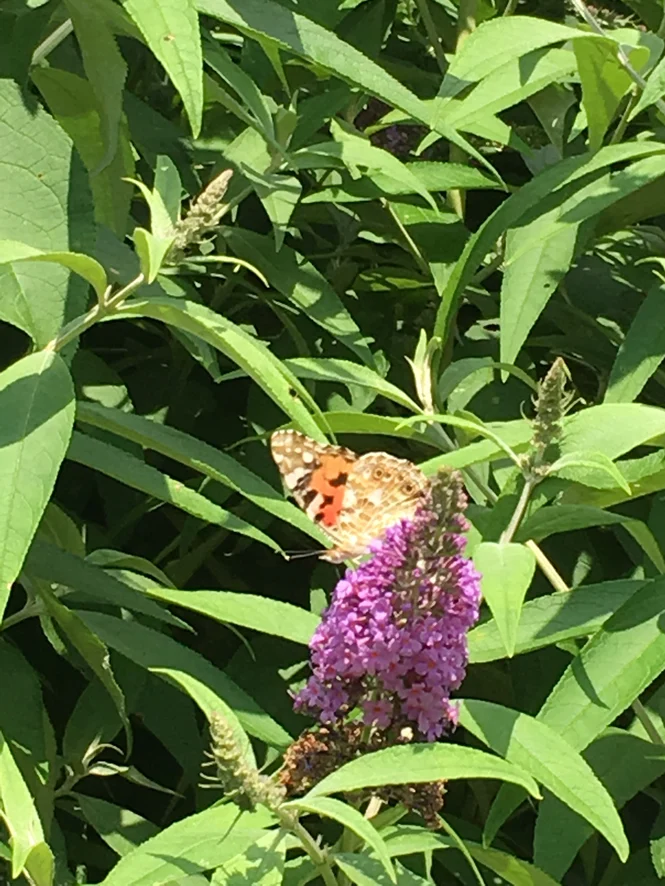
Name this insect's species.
Vanessa cardui
